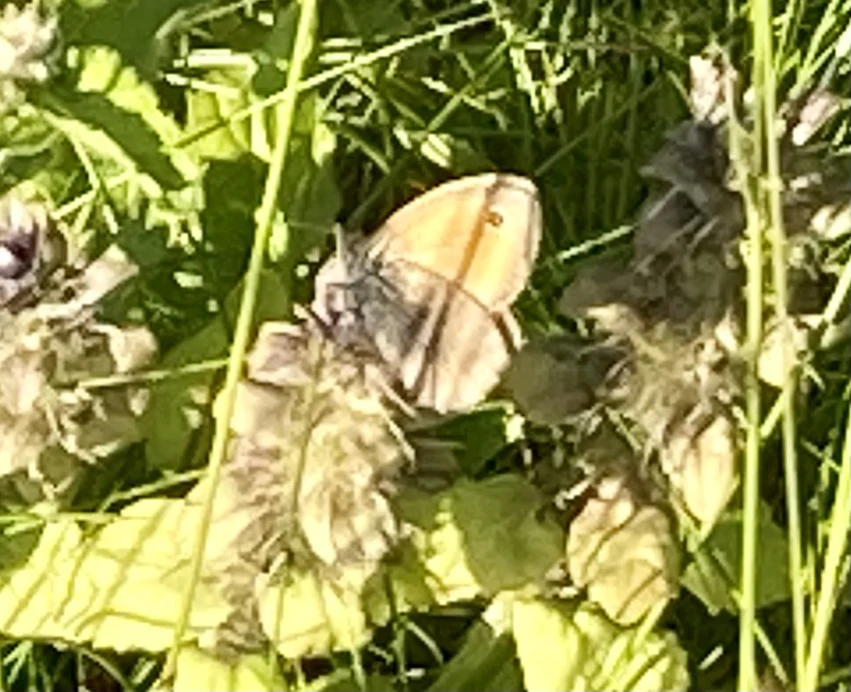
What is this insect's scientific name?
Coenonympha pamphilus
